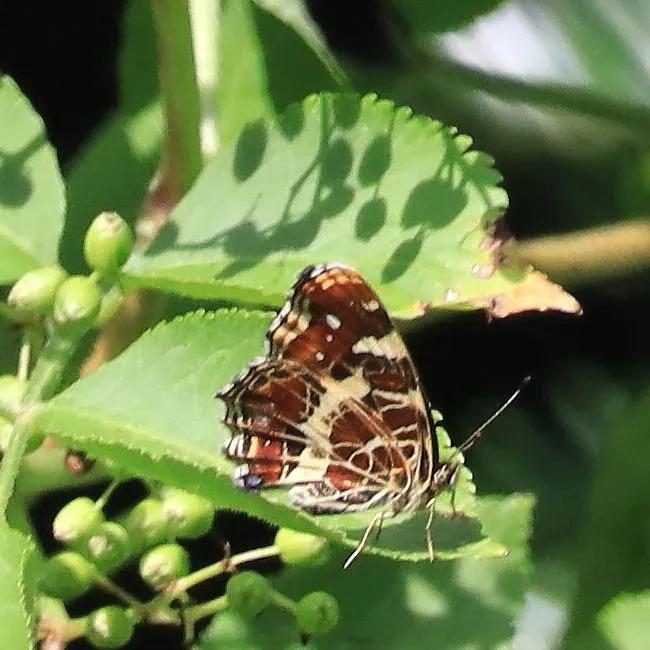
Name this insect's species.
Araschnia levana
